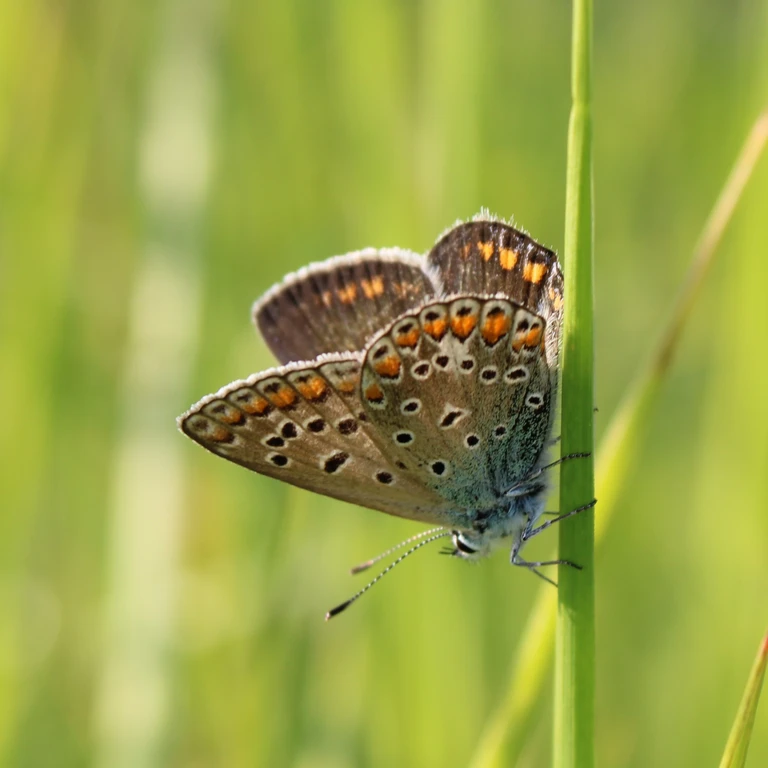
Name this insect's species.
Polyommatus icarus
